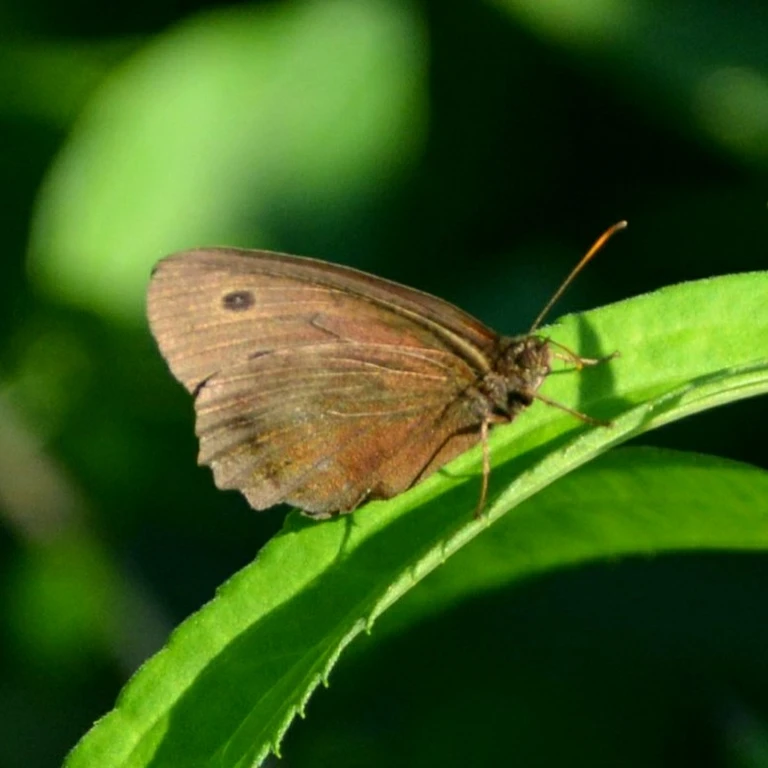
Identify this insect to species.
Minois dryas
